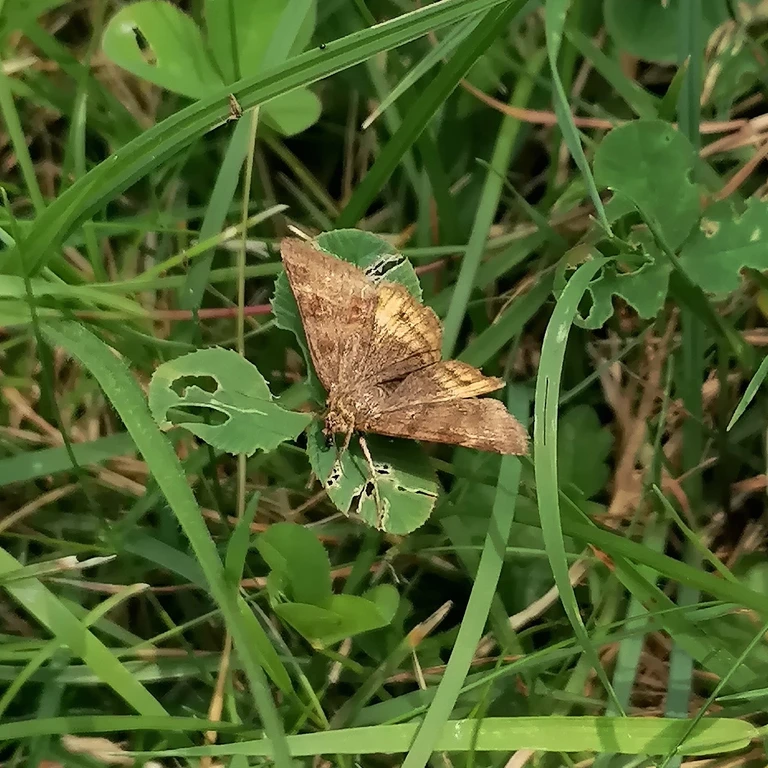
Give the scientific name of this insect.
Euclidia glyphica
